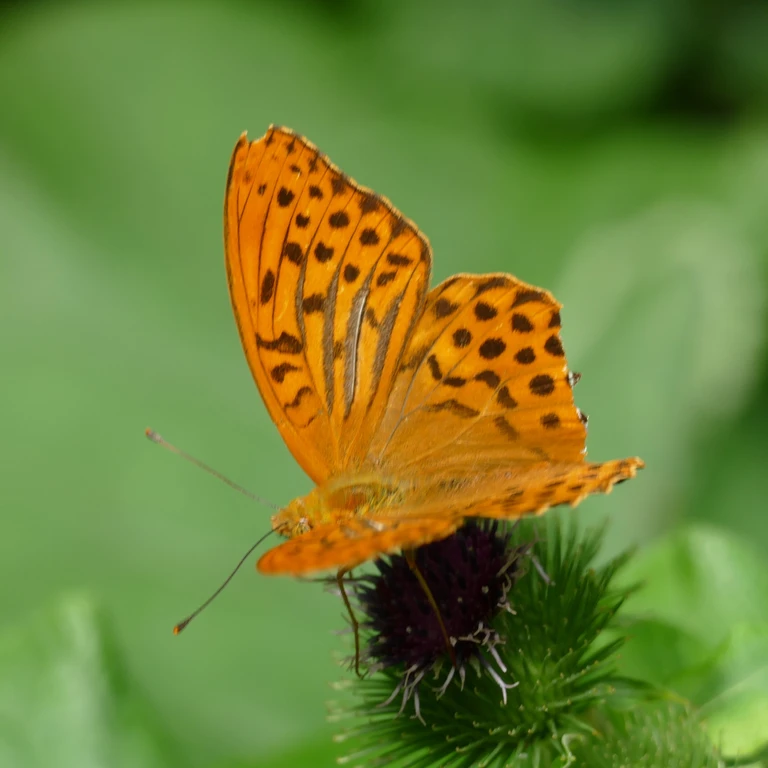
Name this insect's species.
Argynnis paphia
